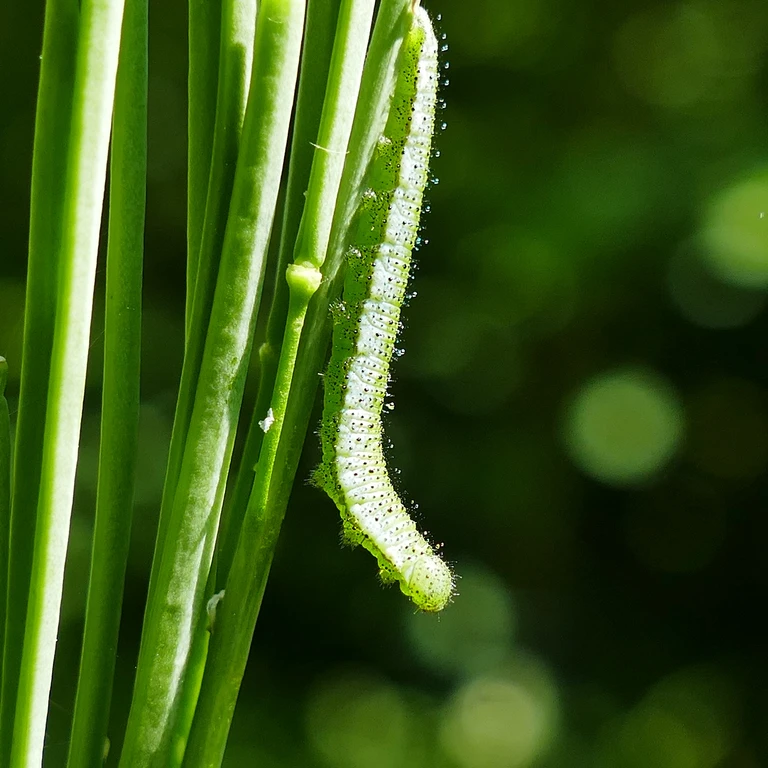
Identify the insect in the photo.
Anthocharis cardamines
